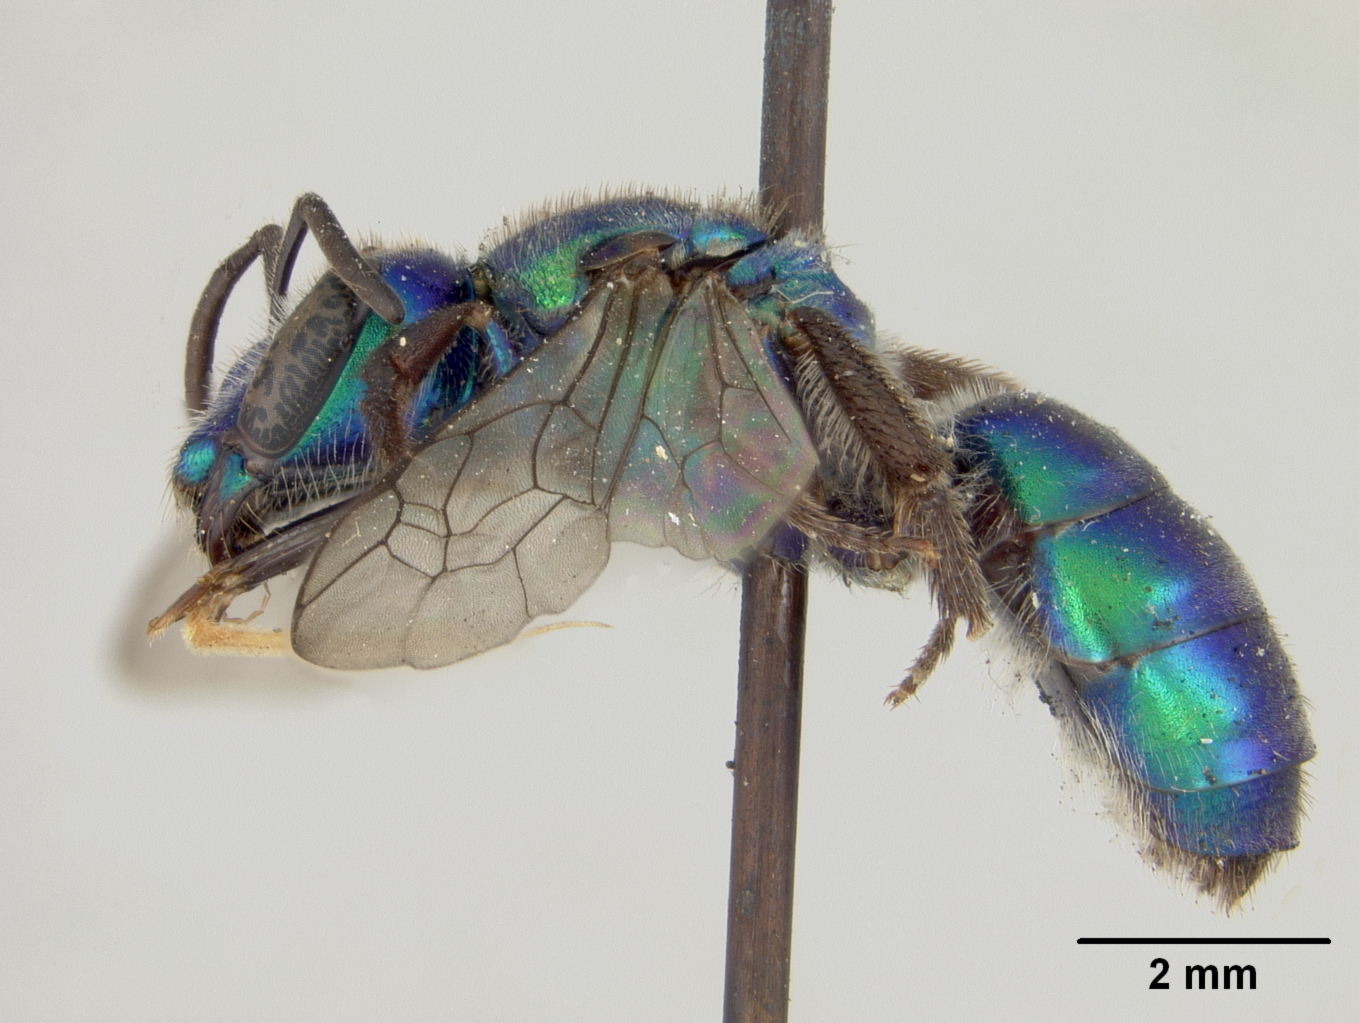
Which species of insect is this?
Augochlora cubana
